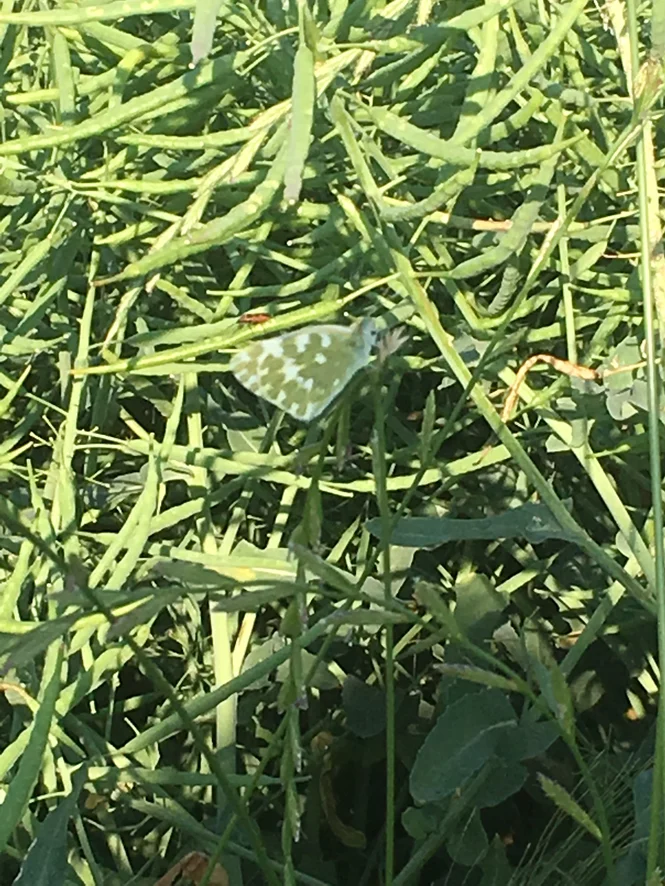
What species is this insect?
Pontia edusa
